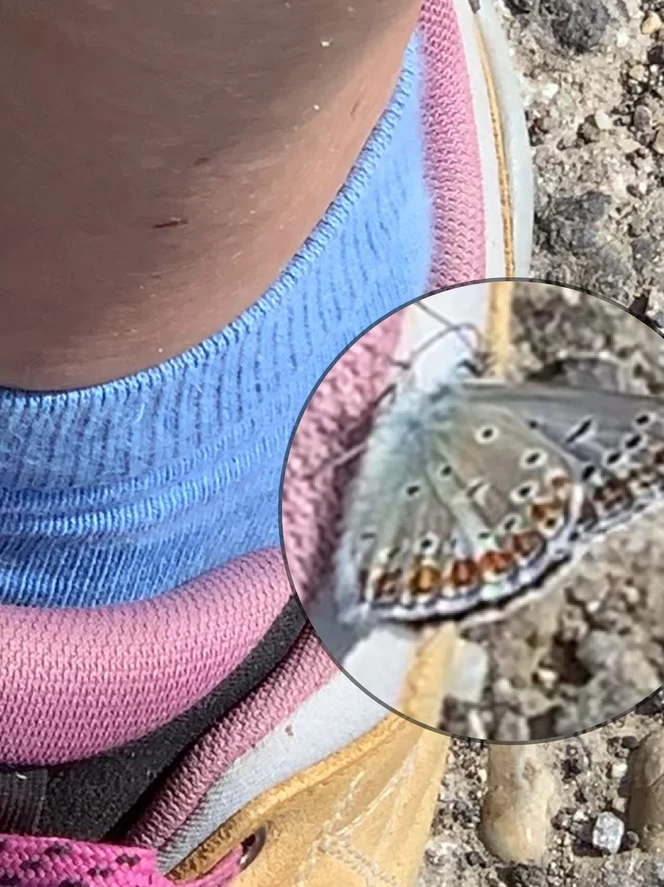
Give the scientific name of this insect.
Polyommatus icarus
